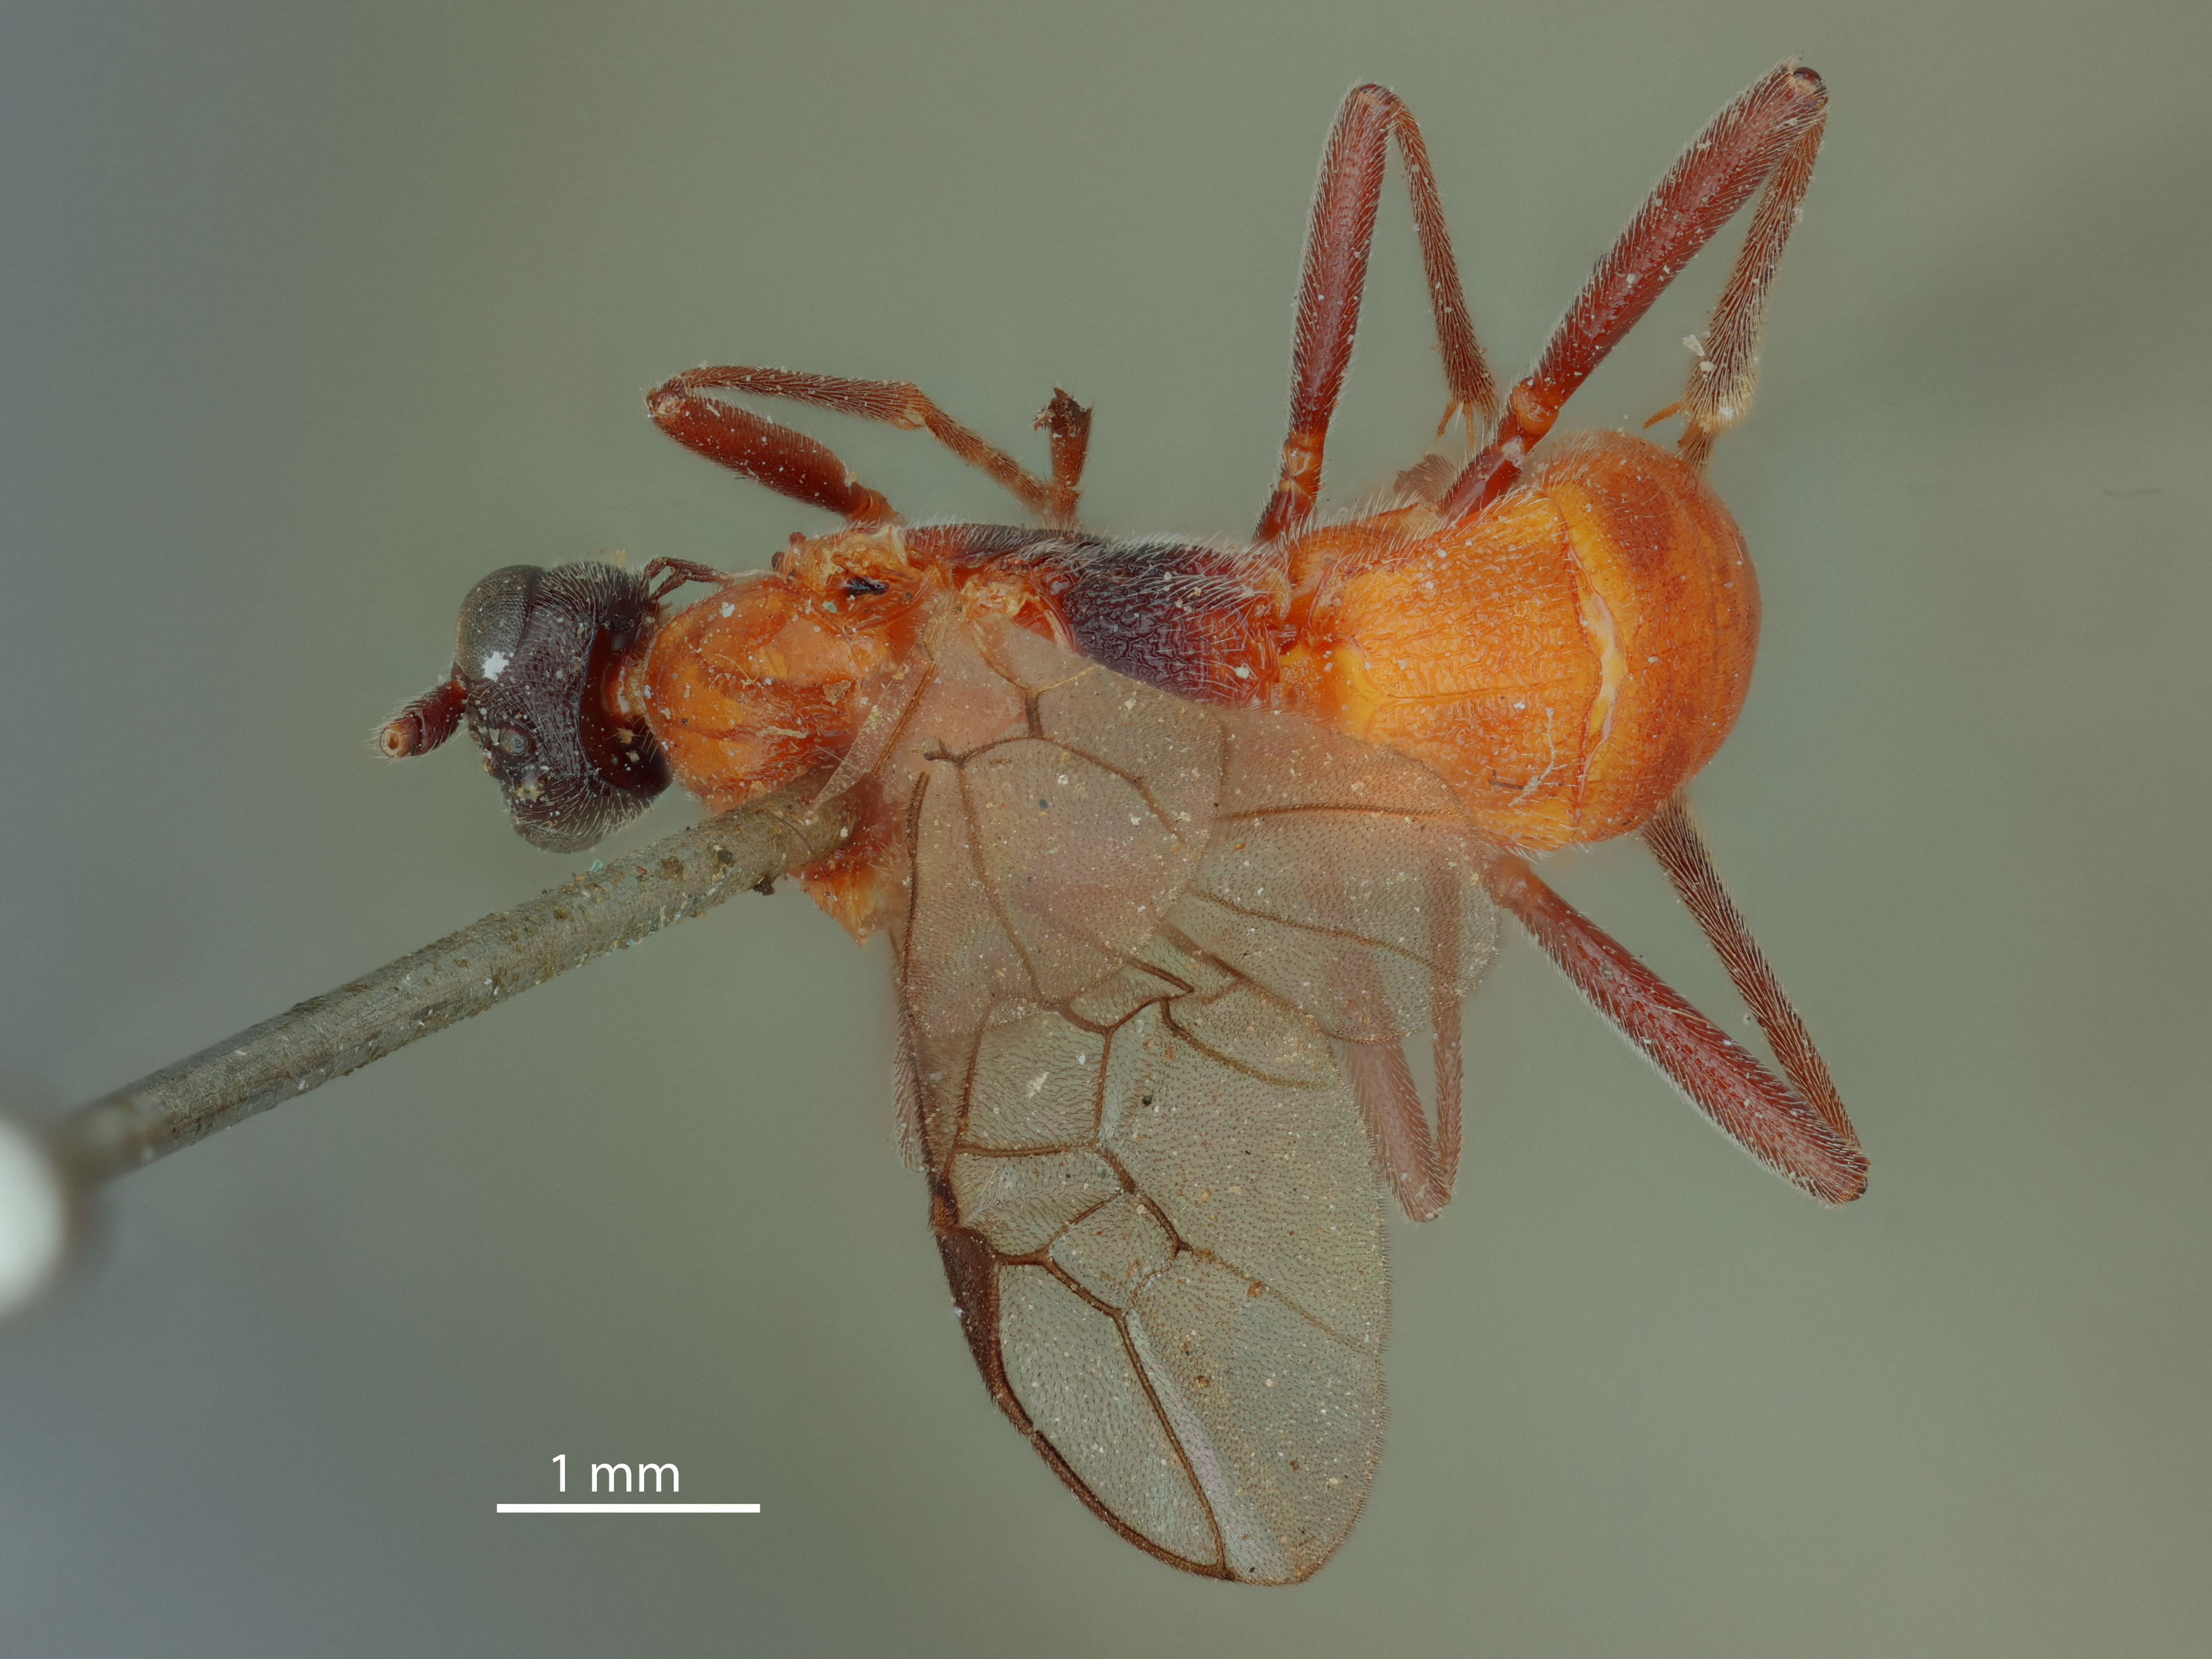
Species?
Rhogas molestus
